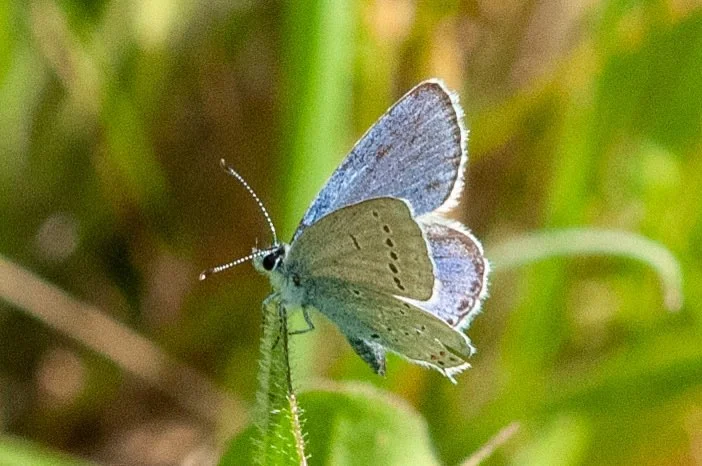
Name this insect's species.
Cupido argiades (also Elkalyce argiades)
